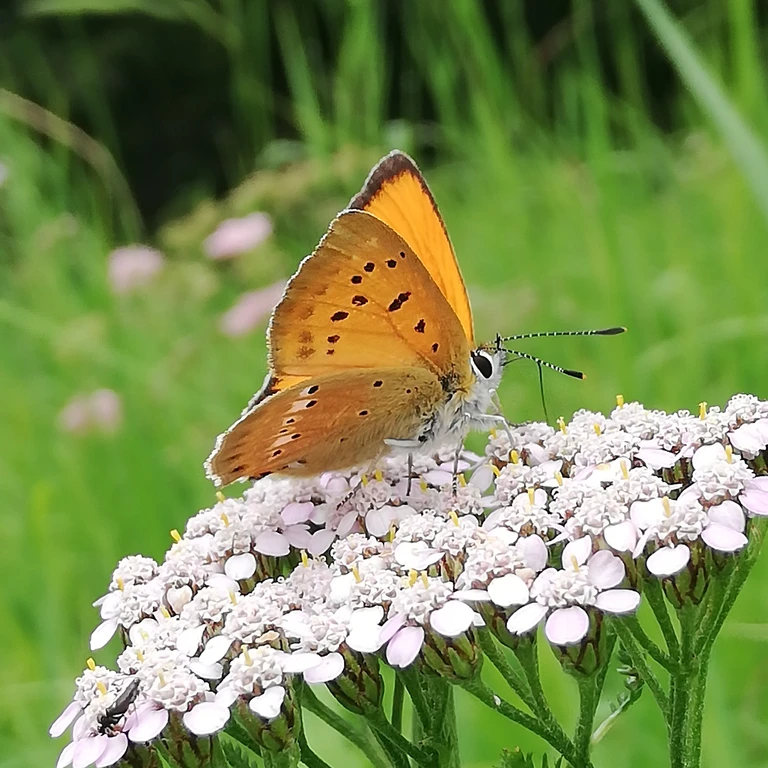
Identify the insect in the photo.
Lycaena virgaureae
